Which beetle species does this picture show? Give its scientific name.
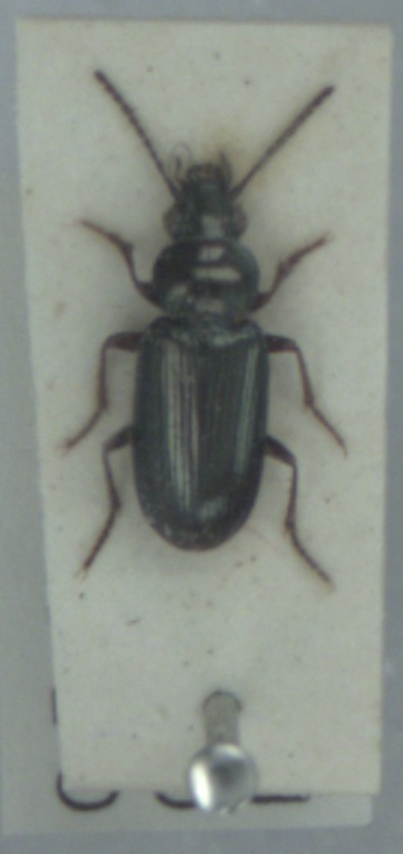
Pogonus littoralis
